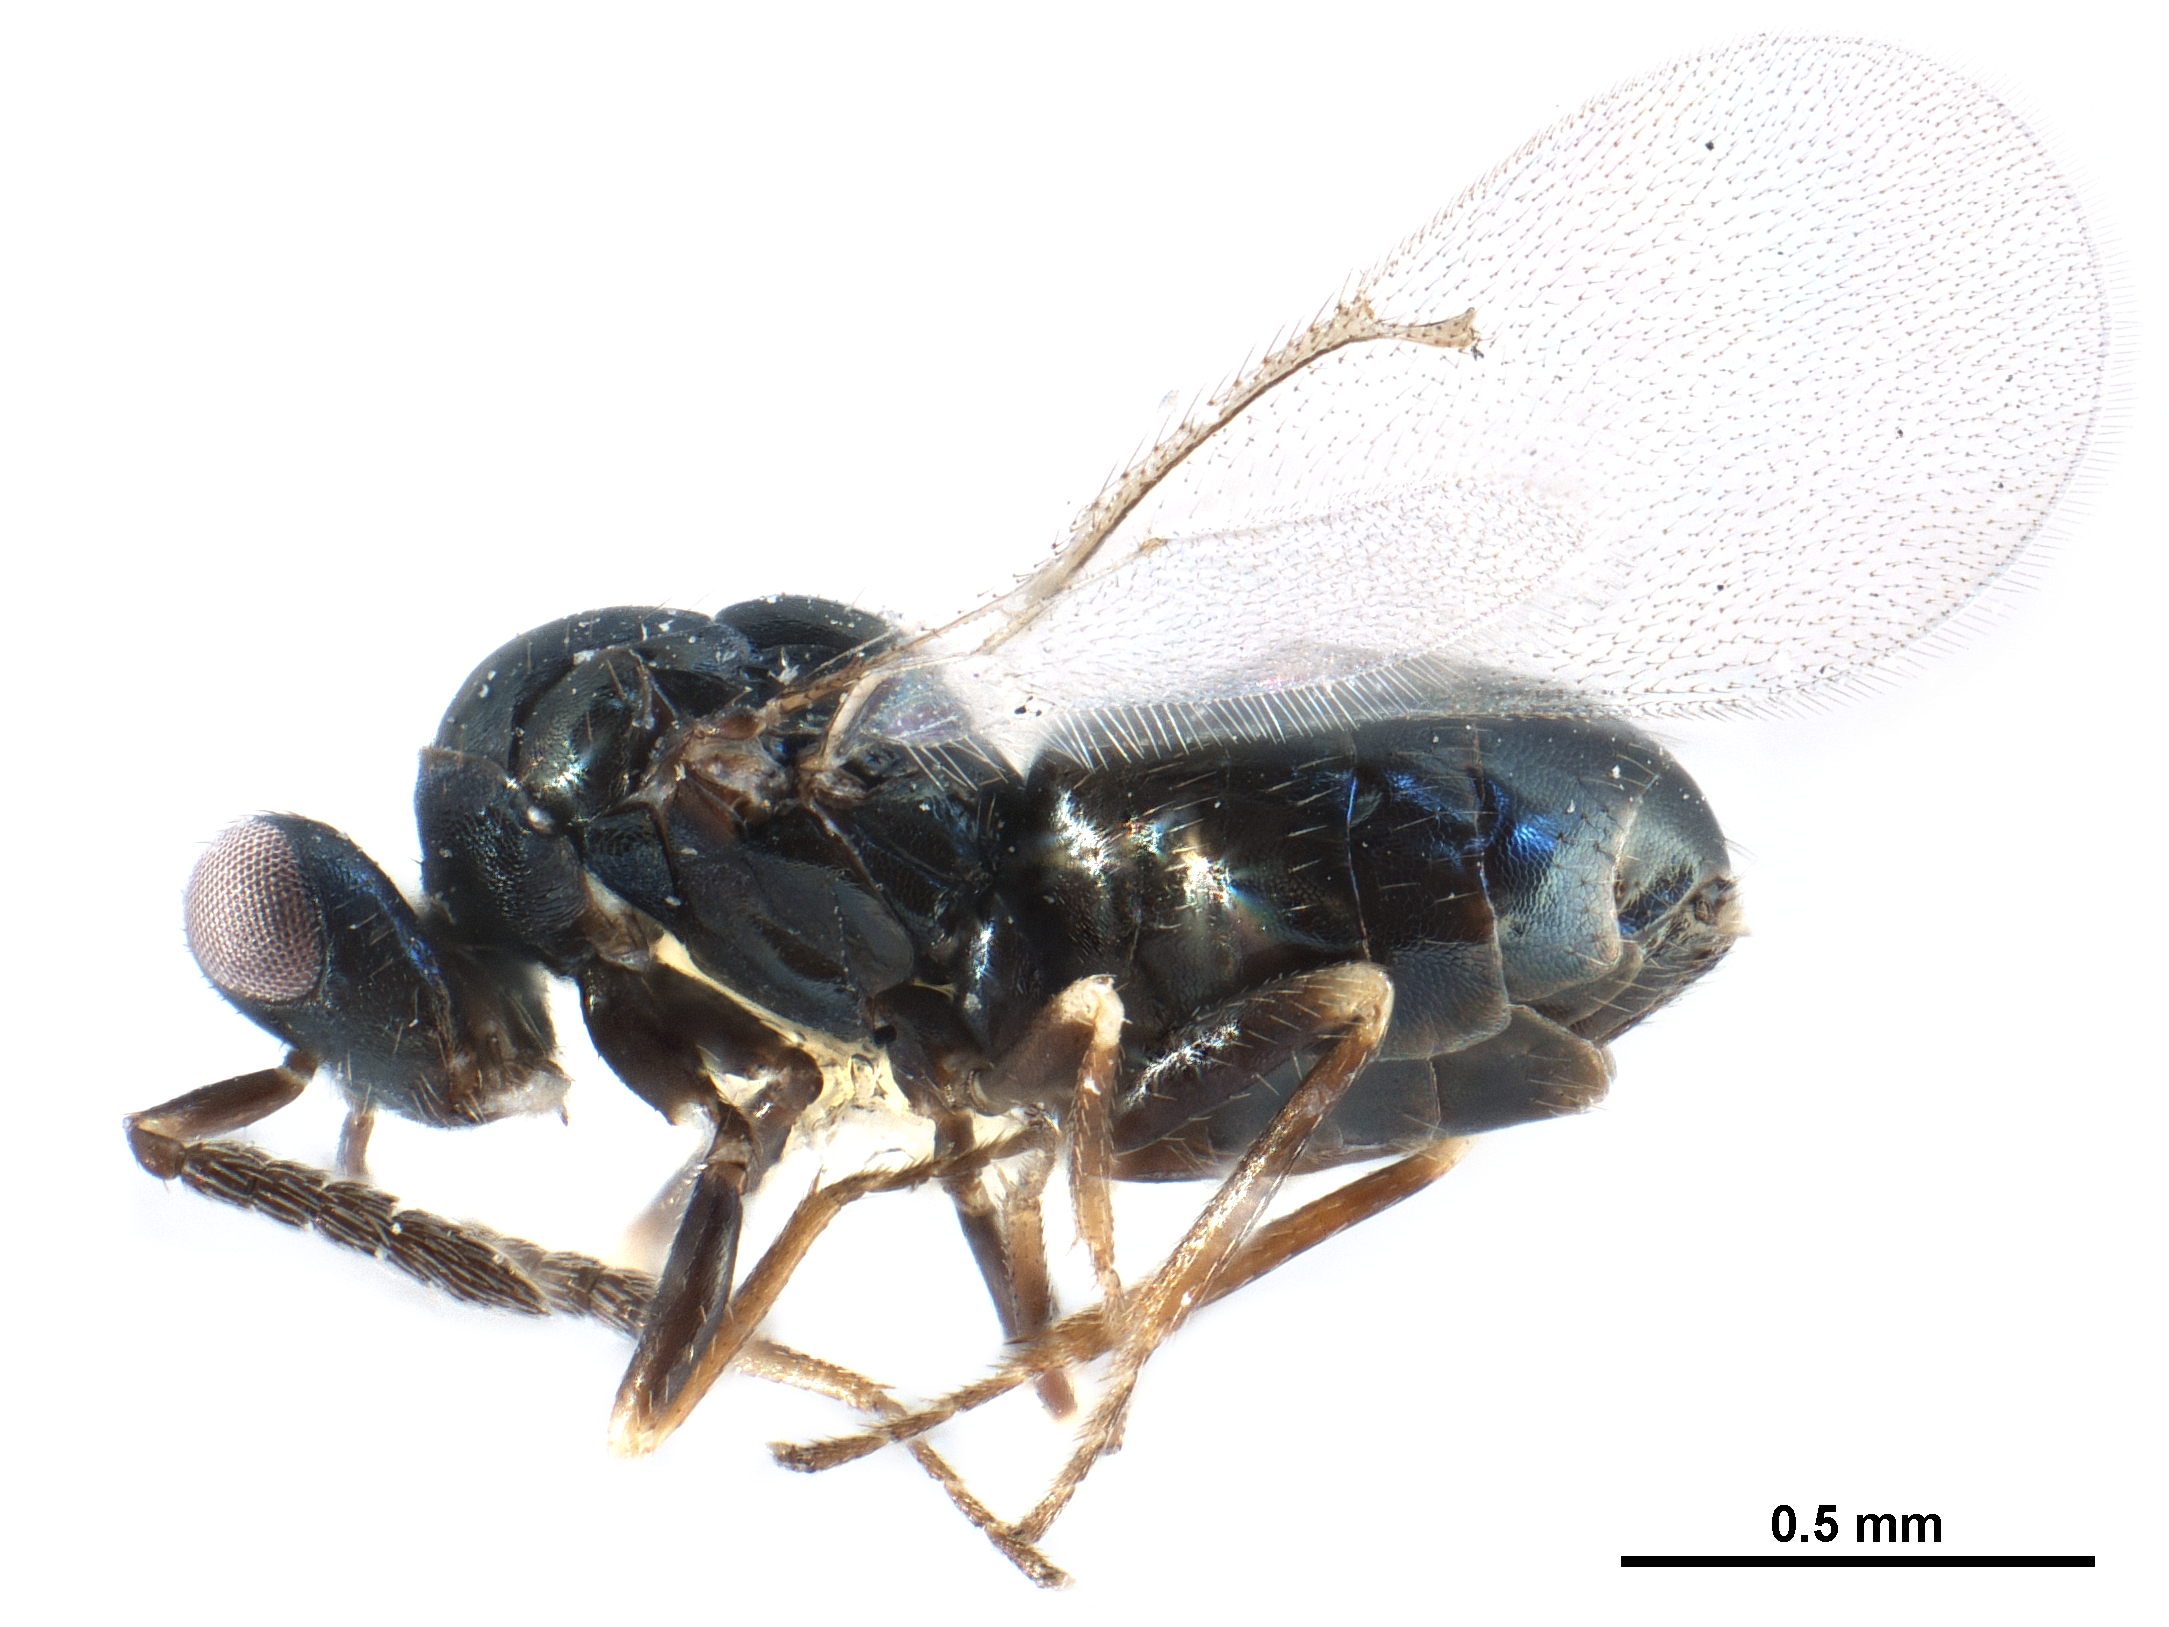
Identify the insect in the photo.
Oomyzus scaposus
